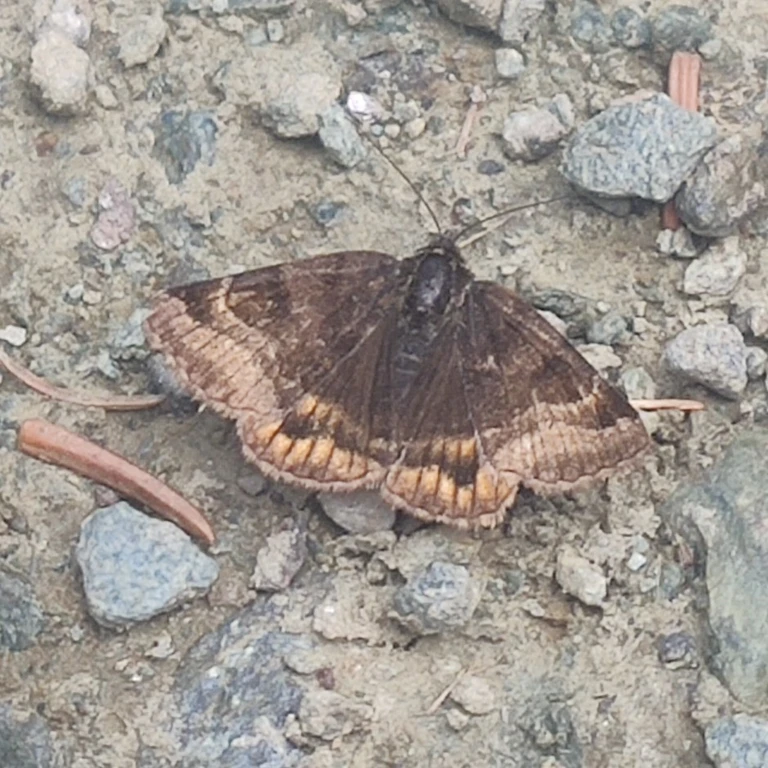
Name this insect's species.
Euclidia glyphica
